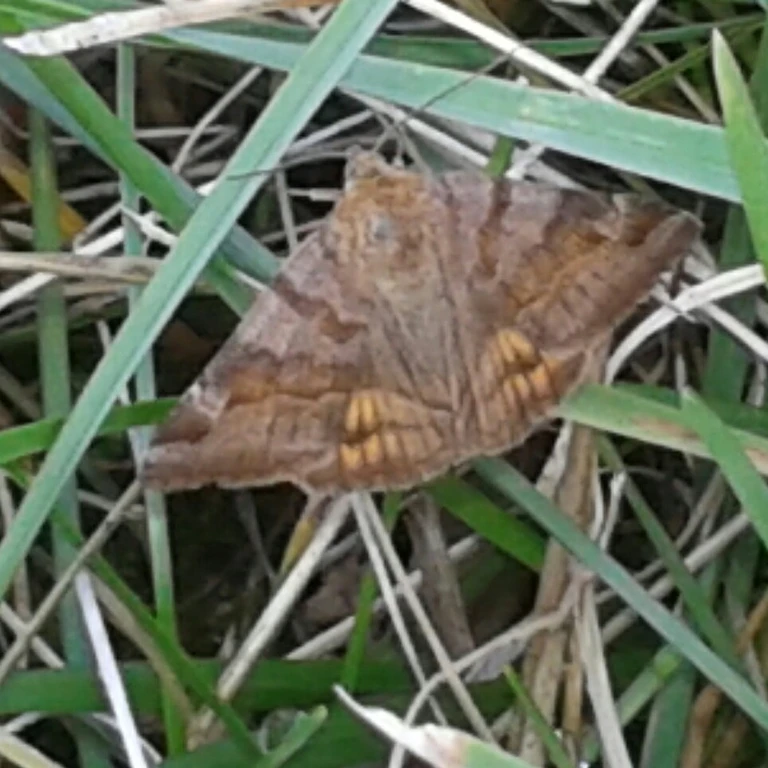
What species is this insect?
Euclidia glyphica
